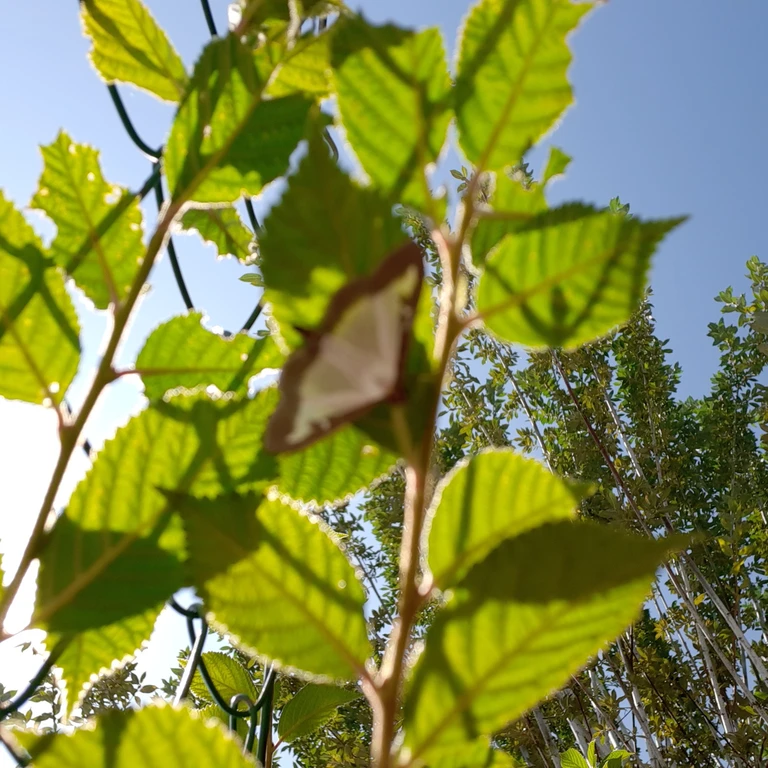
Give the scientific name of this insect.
Cydalima perspectalis
